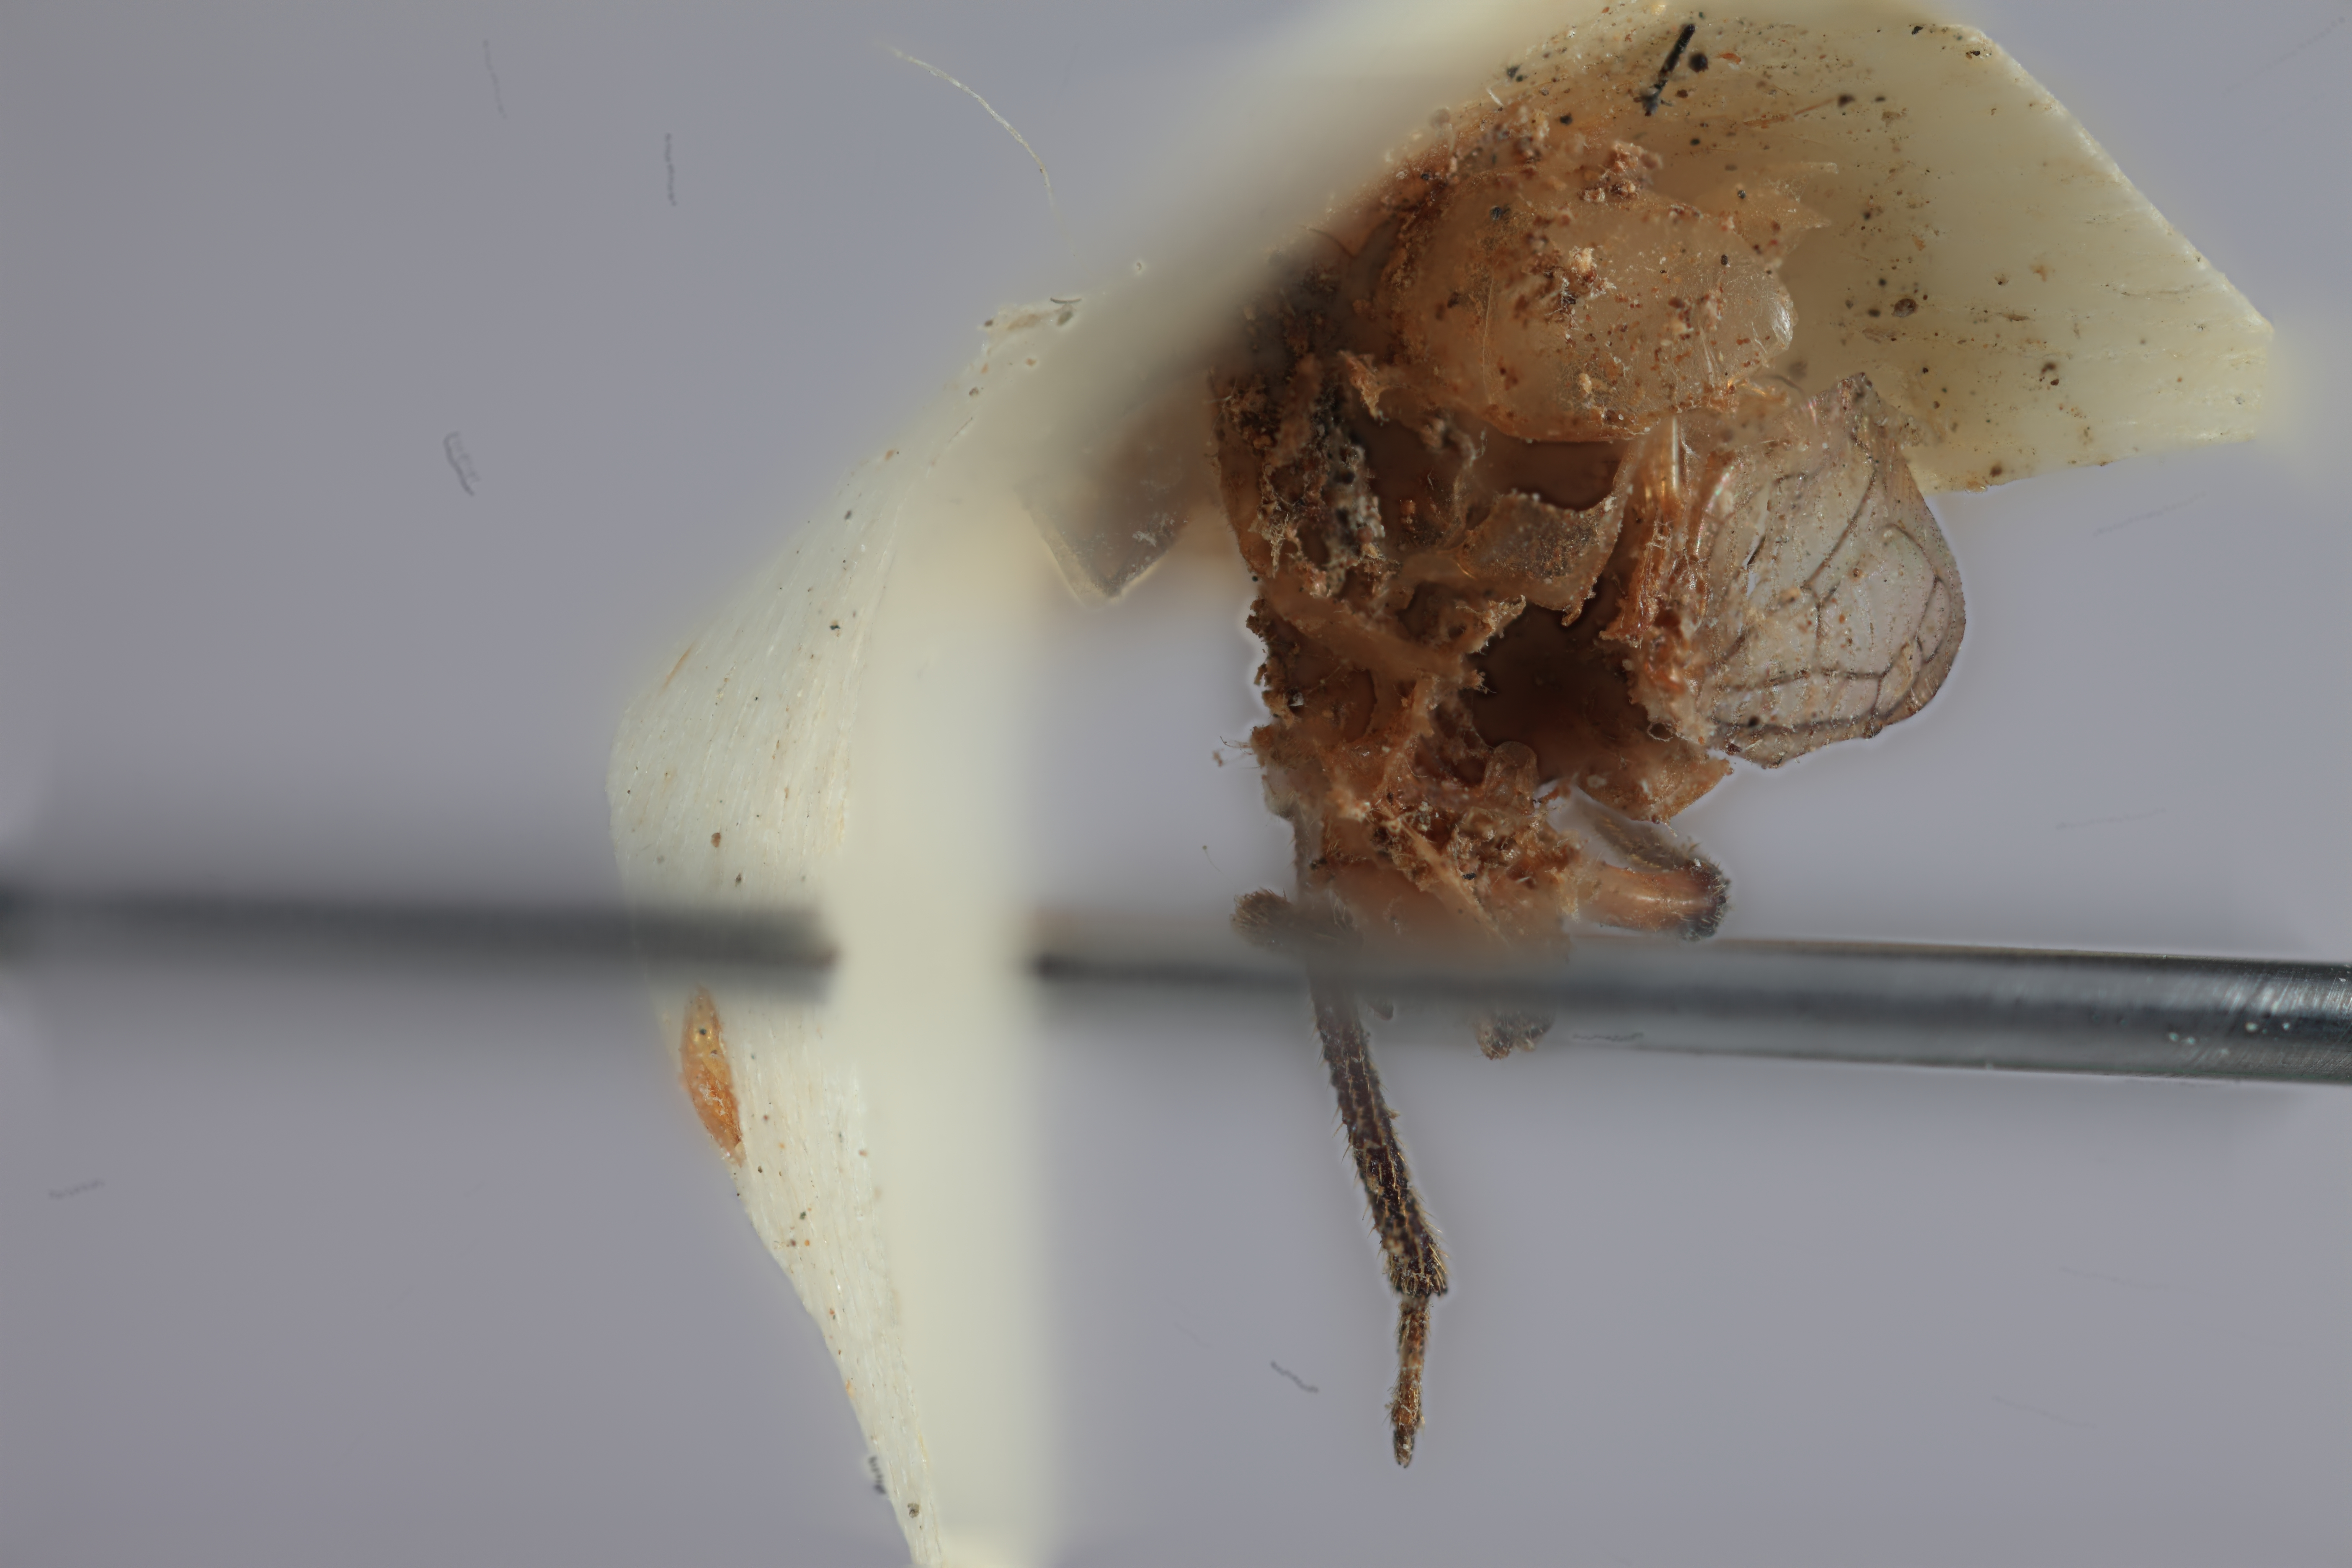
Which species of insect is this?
Scytodepsa magna
